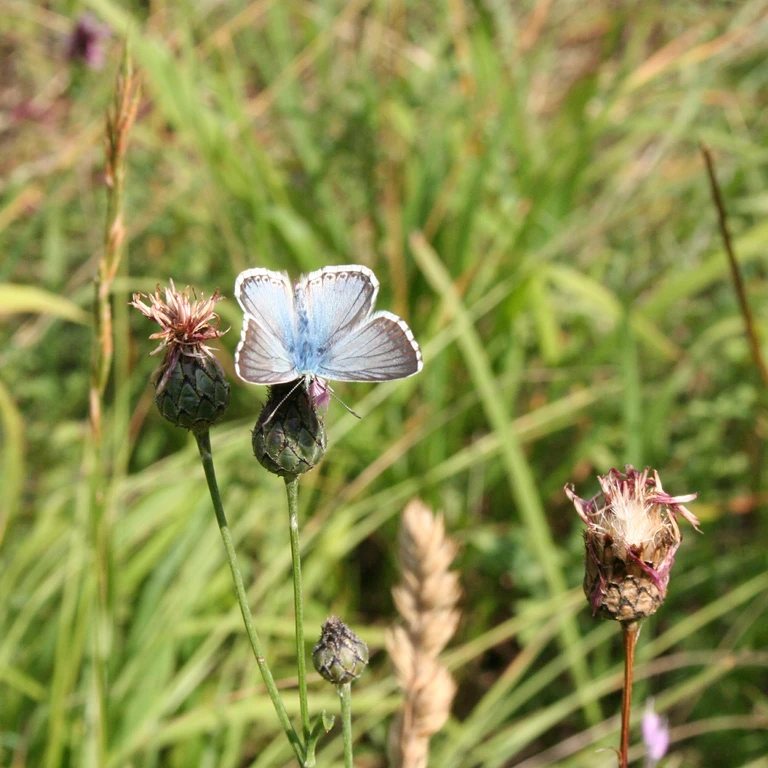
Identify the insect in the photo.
Lysandra coridon
